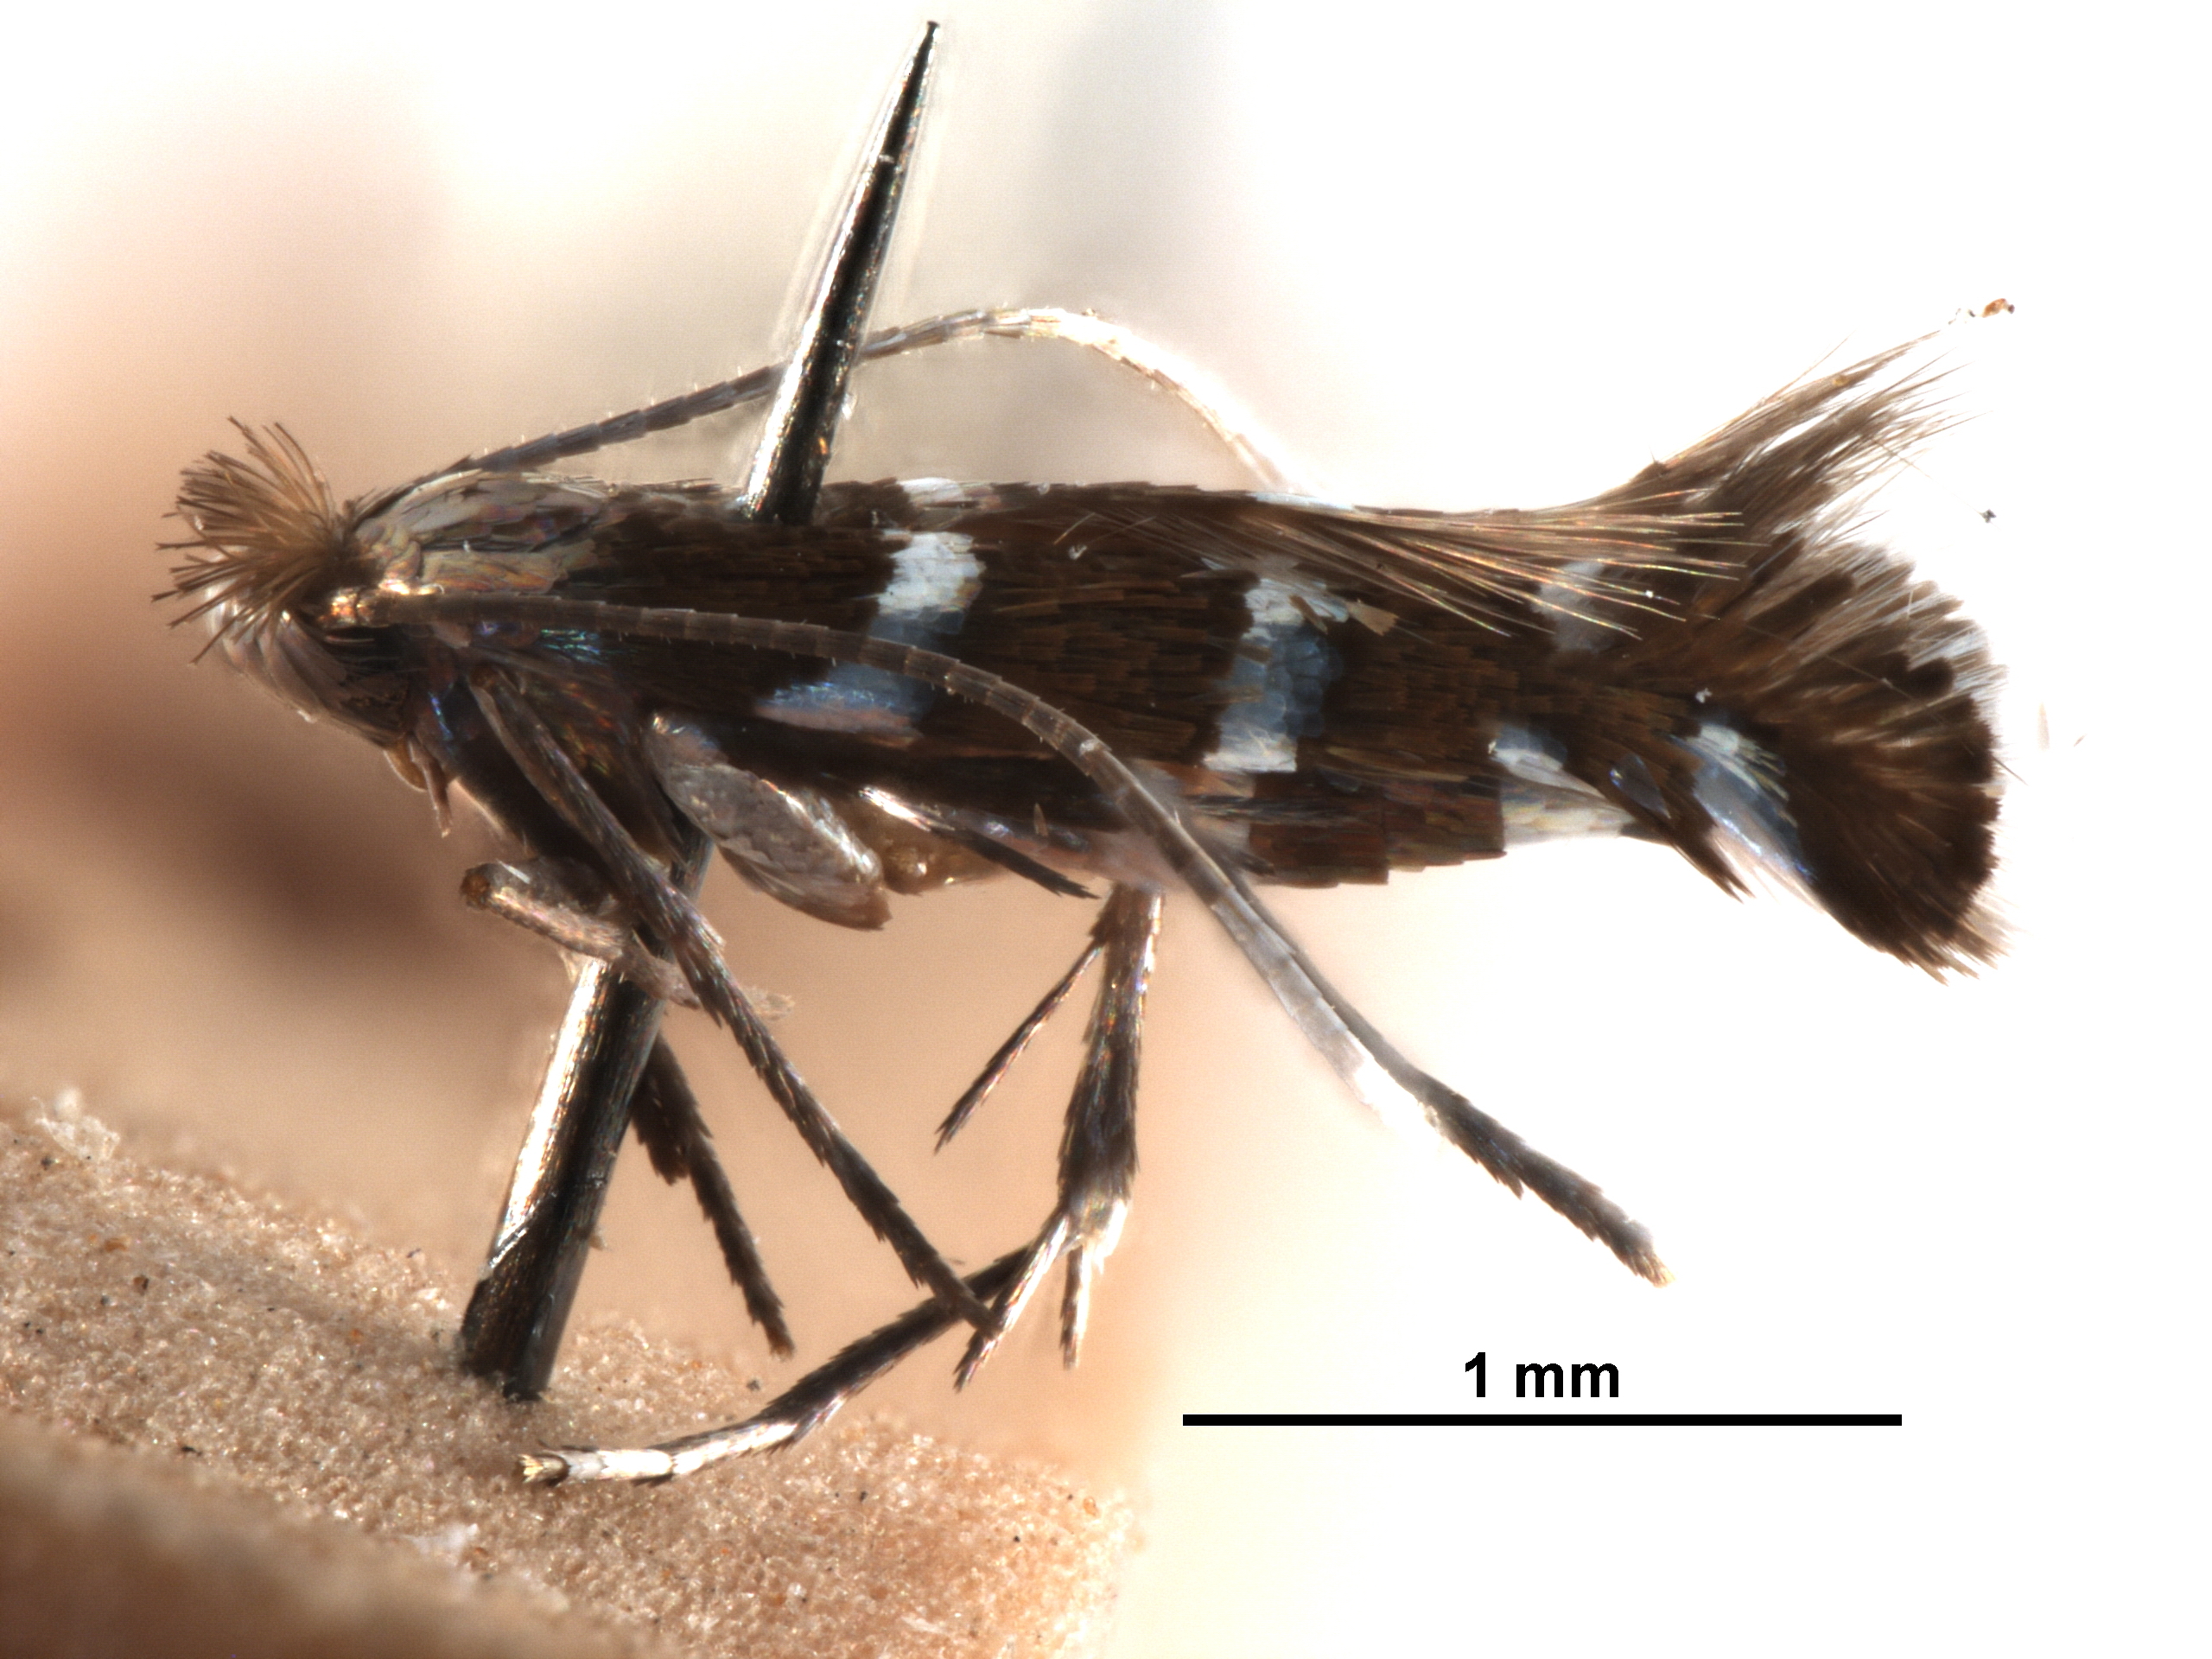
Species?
Phyllonorycter albimacula
